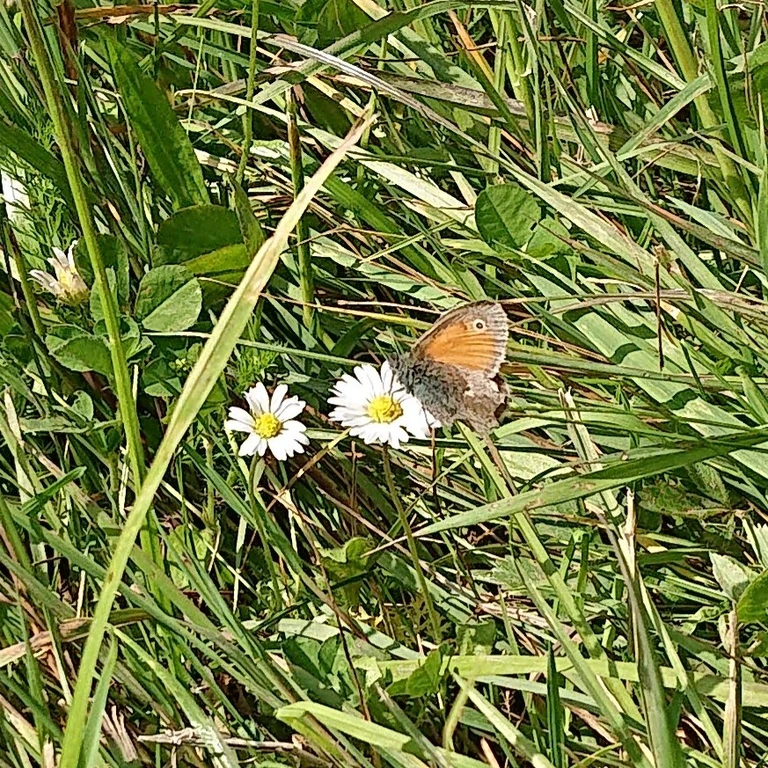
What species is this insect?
Coenonympha pamphilus
